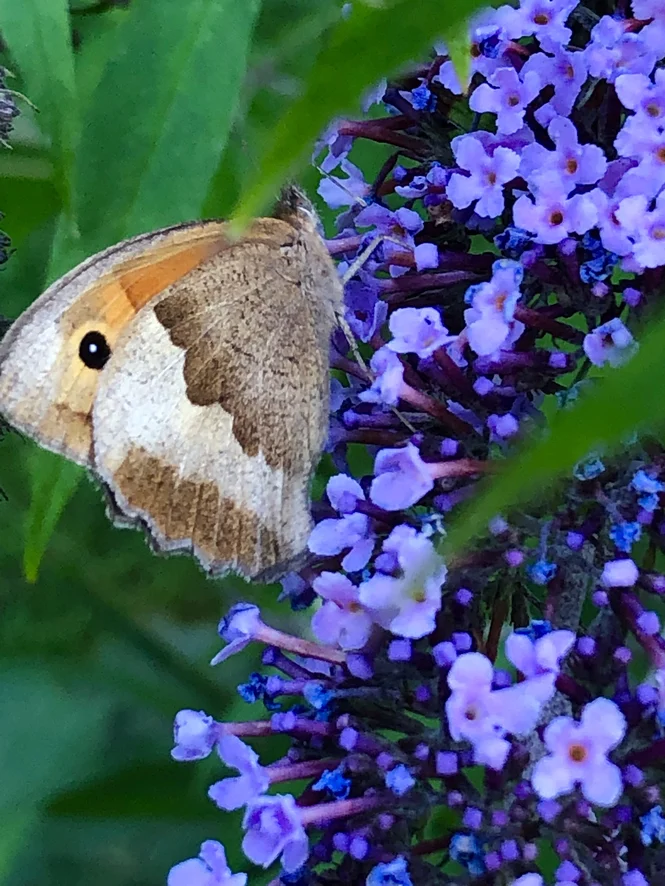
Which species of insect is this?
Maniola jurtina
